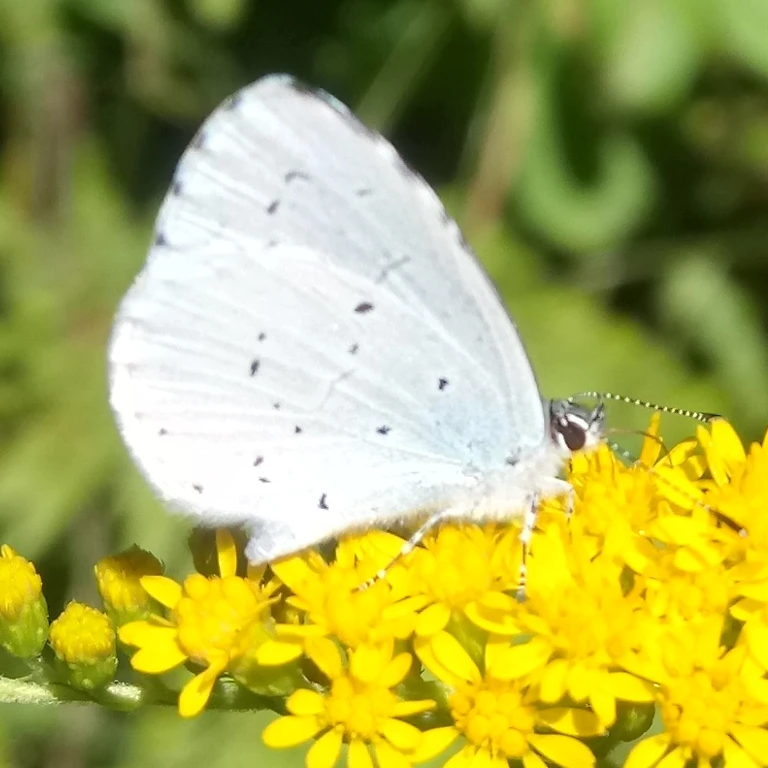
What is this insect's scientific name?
Celastrina argiolus
